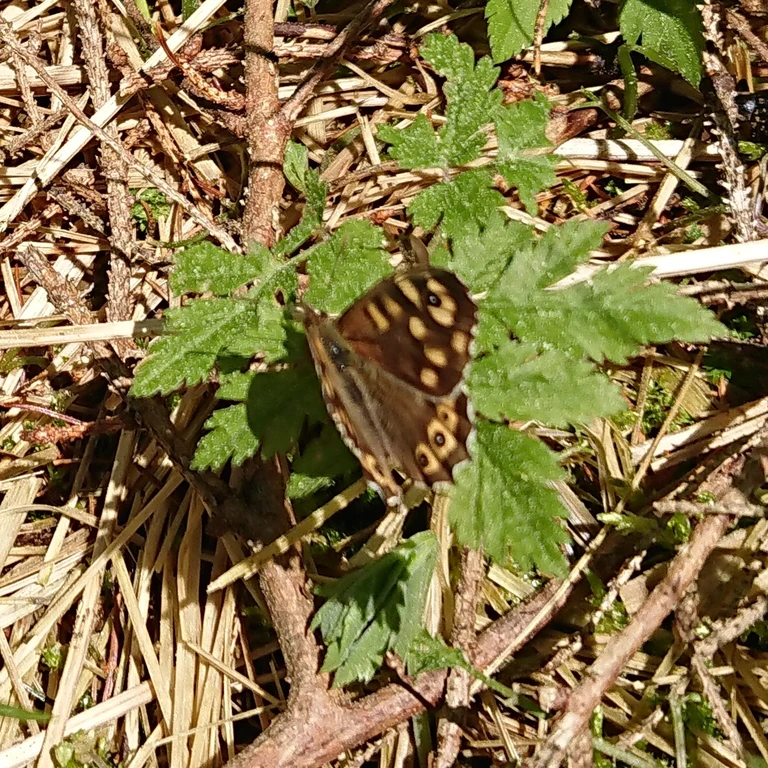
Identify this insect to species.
Pararge aegeria
